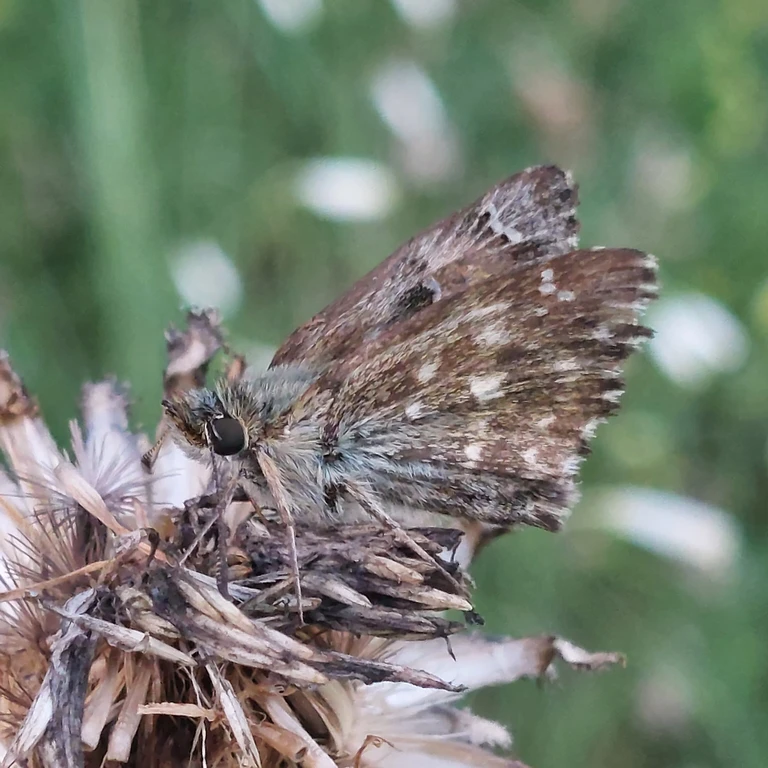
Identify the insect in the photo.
Carcharodus alceae
